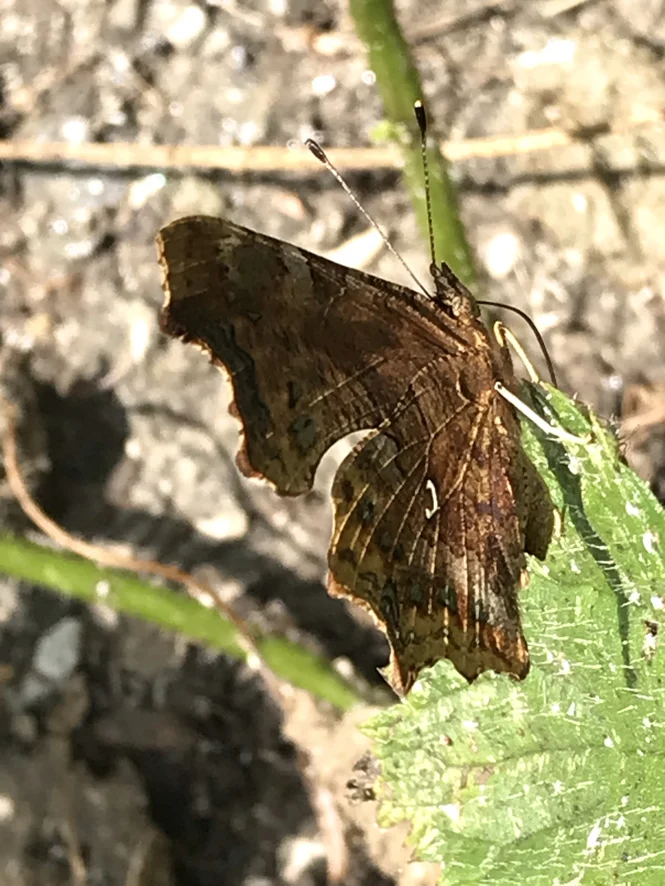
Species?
Polygonia c-album
